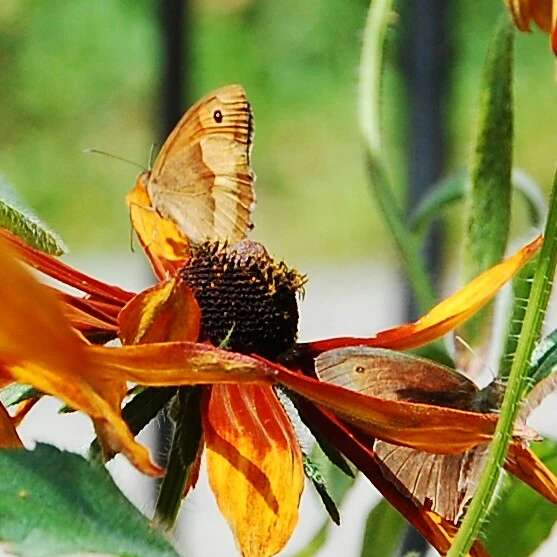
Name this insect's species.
Maniola jurtina
